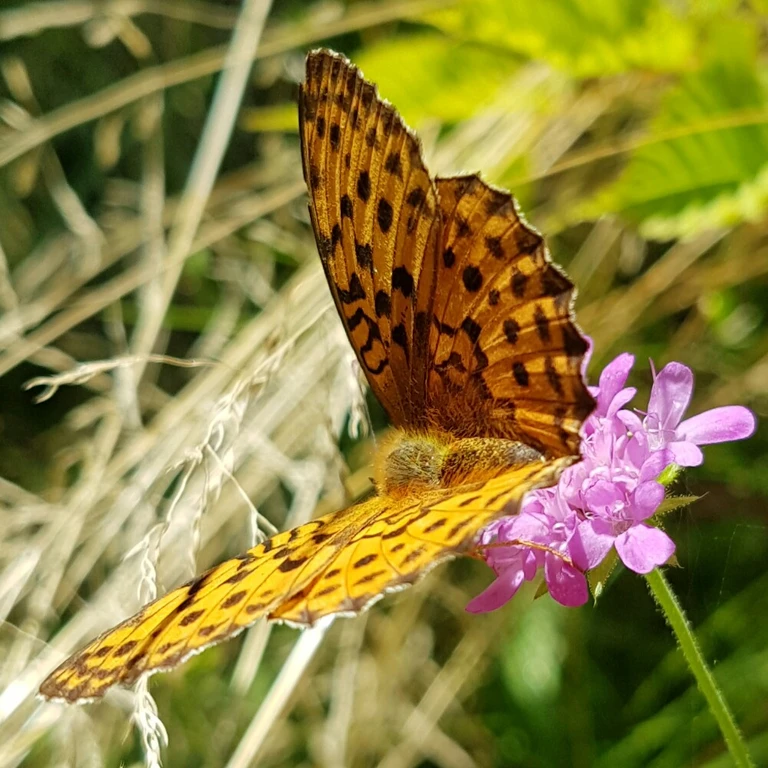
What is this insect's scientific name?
Brenthis daphne
